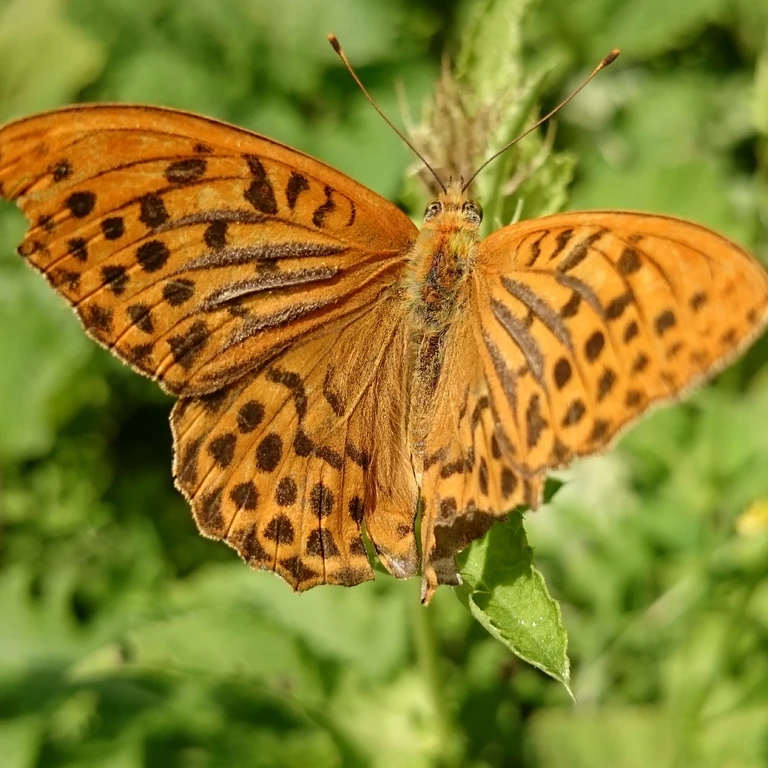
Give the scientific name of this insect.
Argynnis paphia
